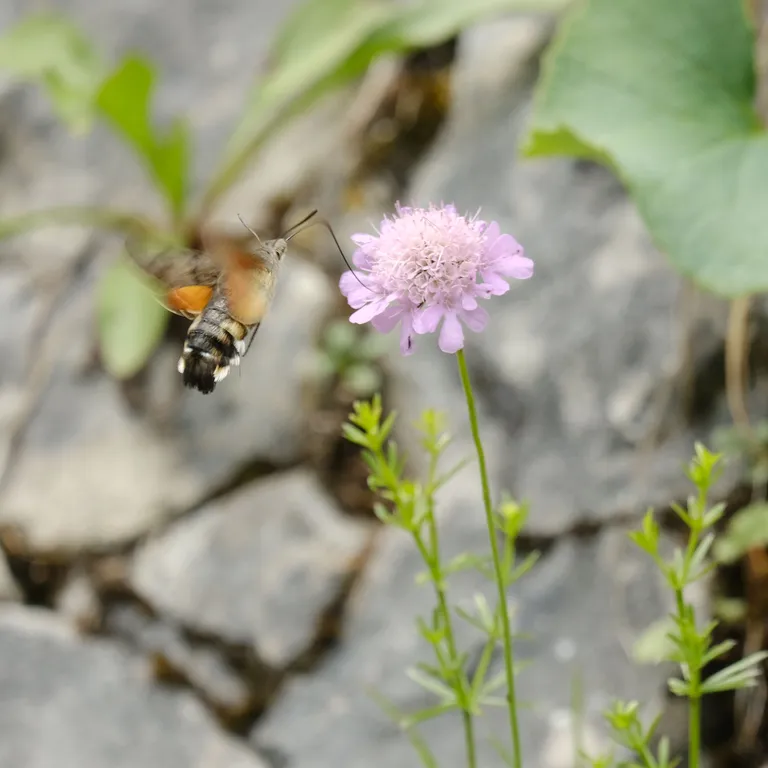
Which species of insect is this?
Macroglossum stellatarum
